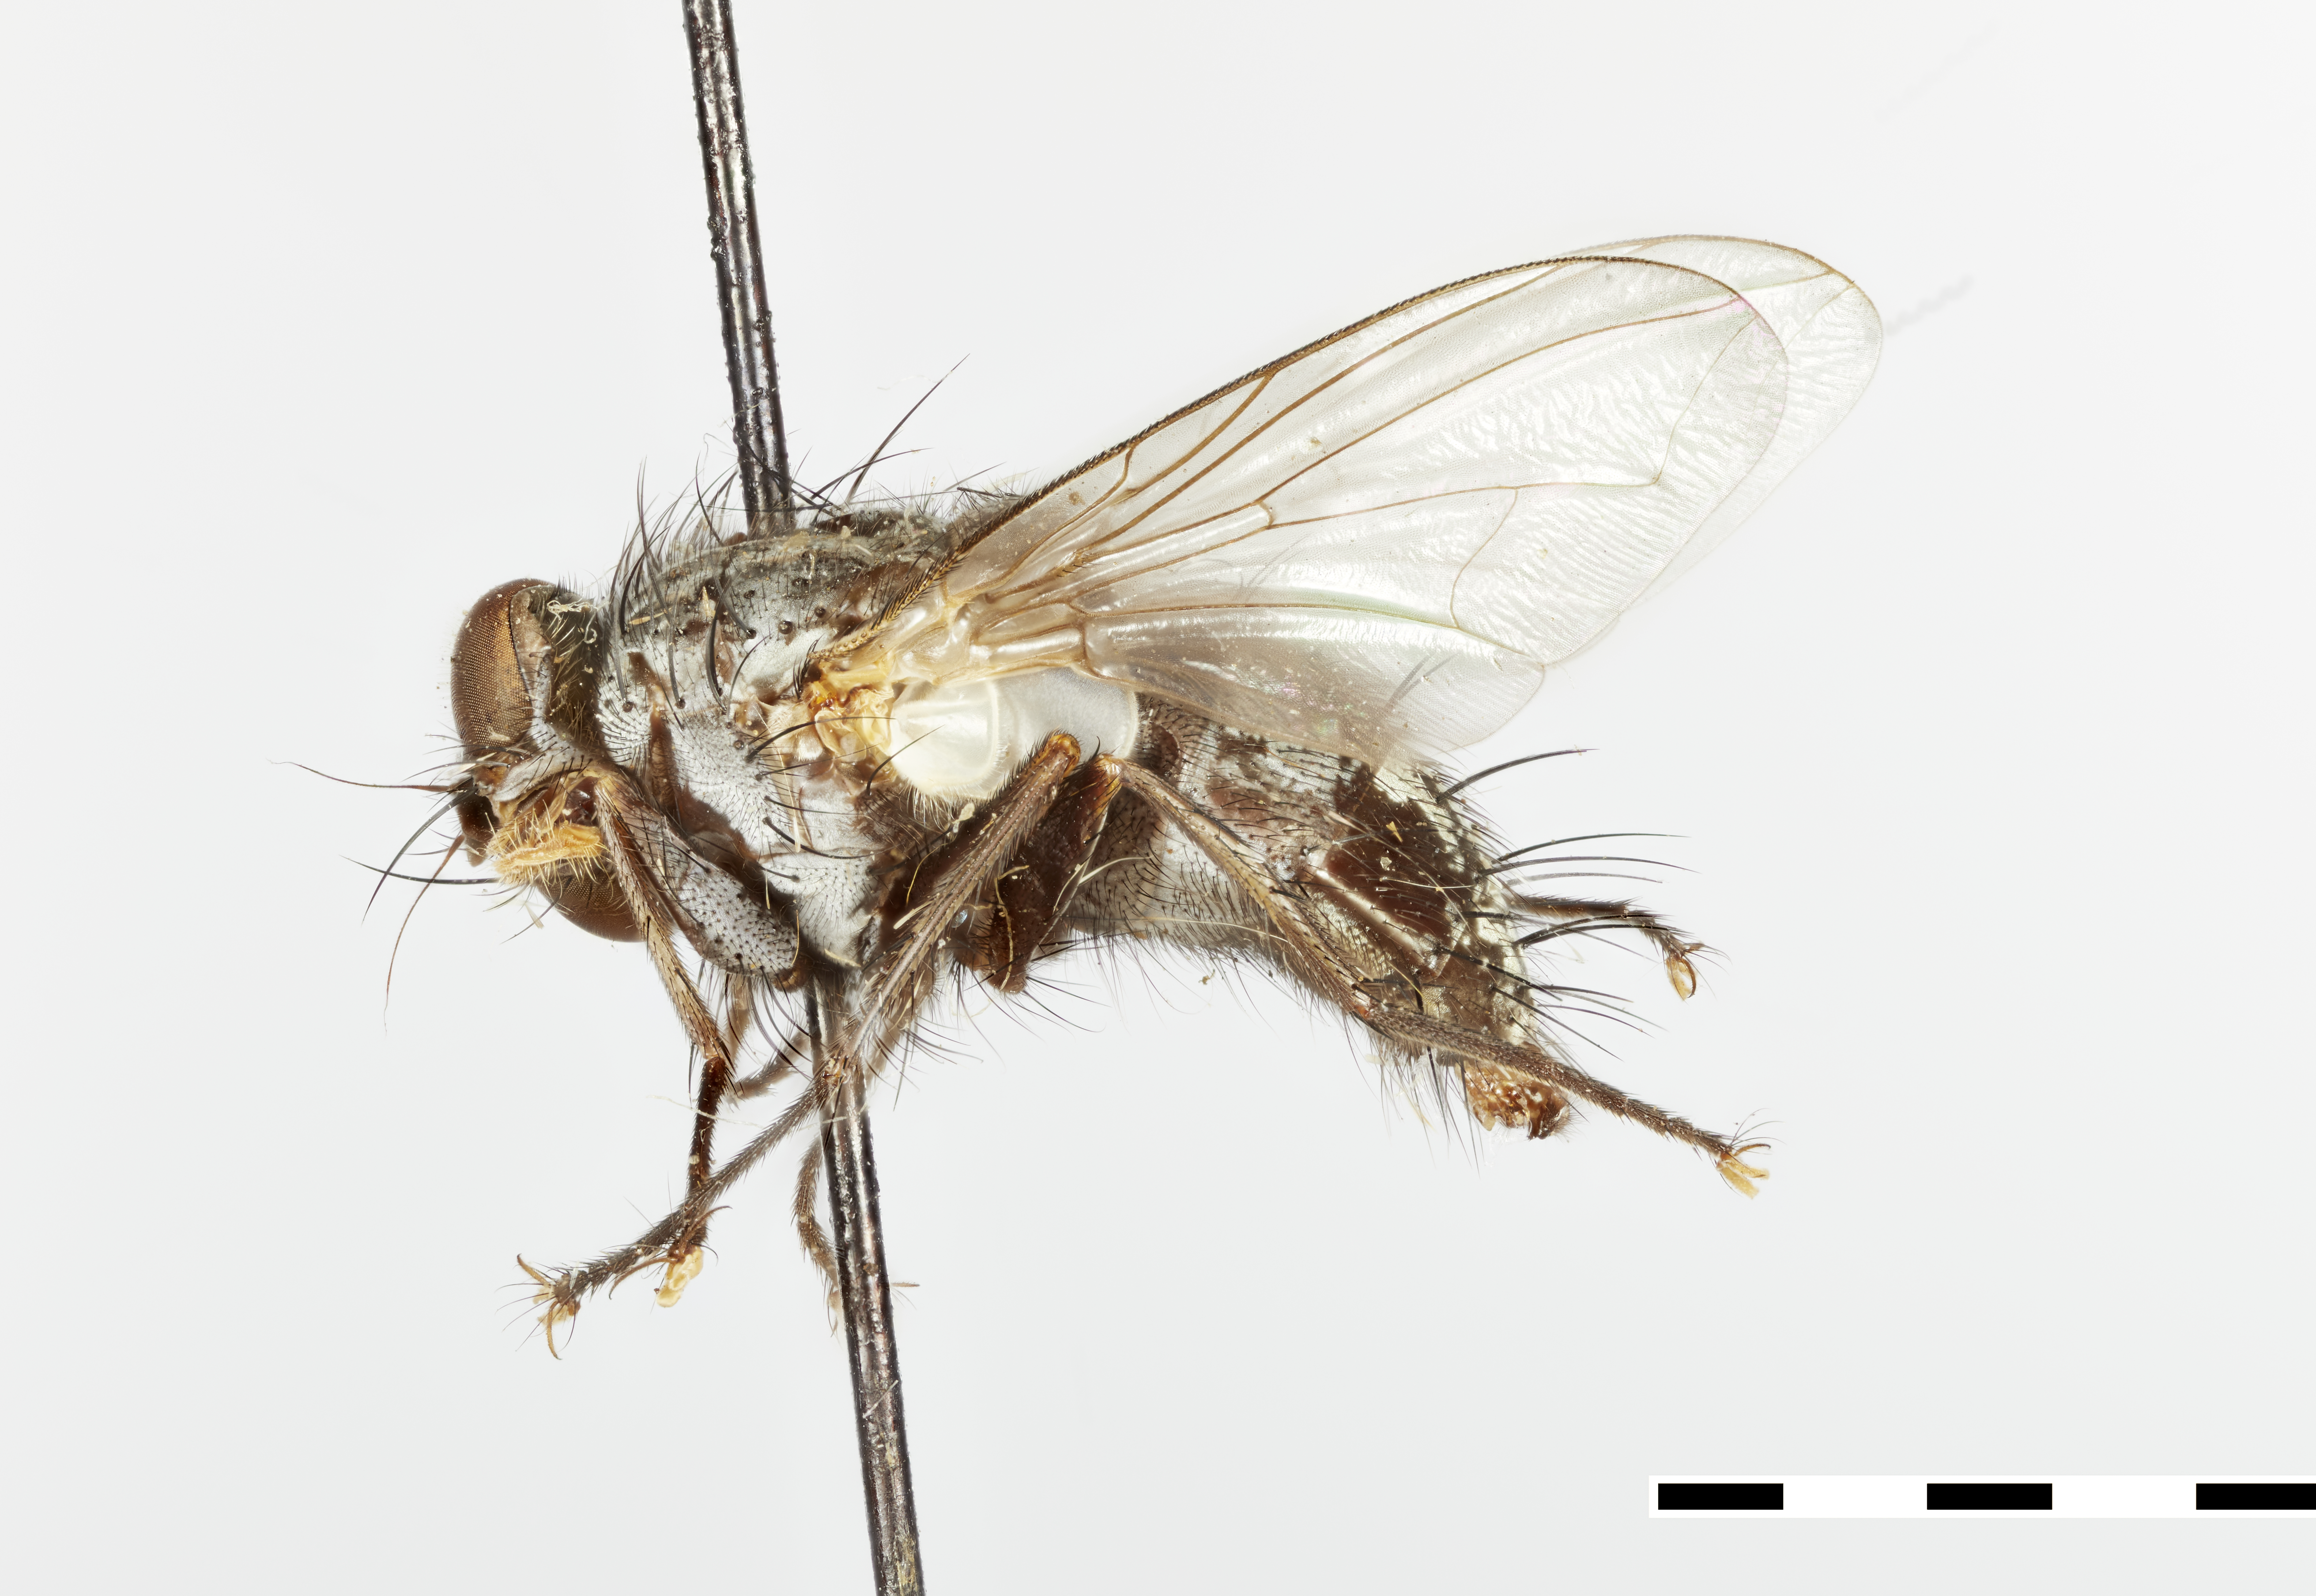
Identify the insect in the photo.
Zenillia virilis
